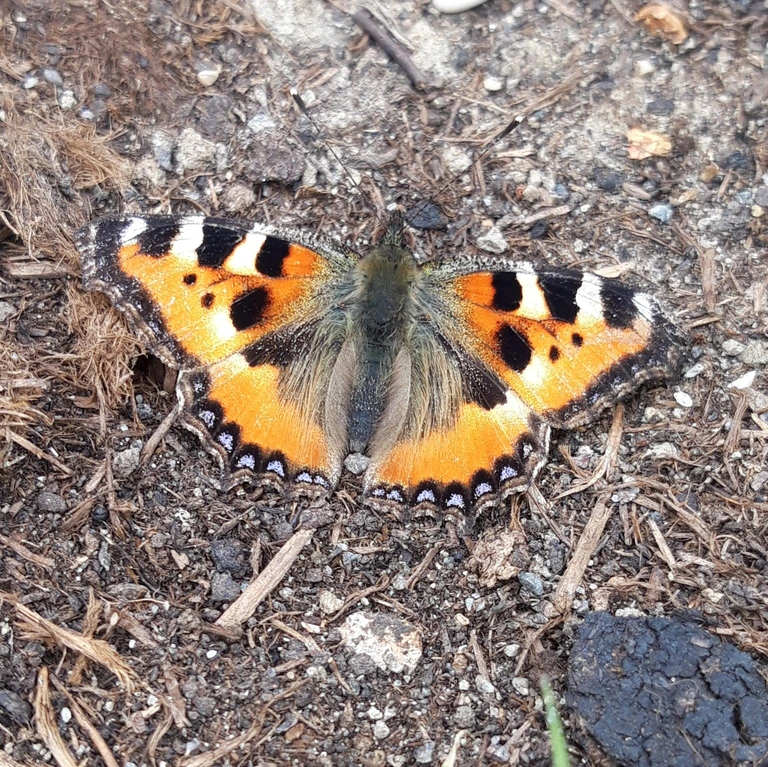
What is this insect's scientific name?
Aglais urticae
